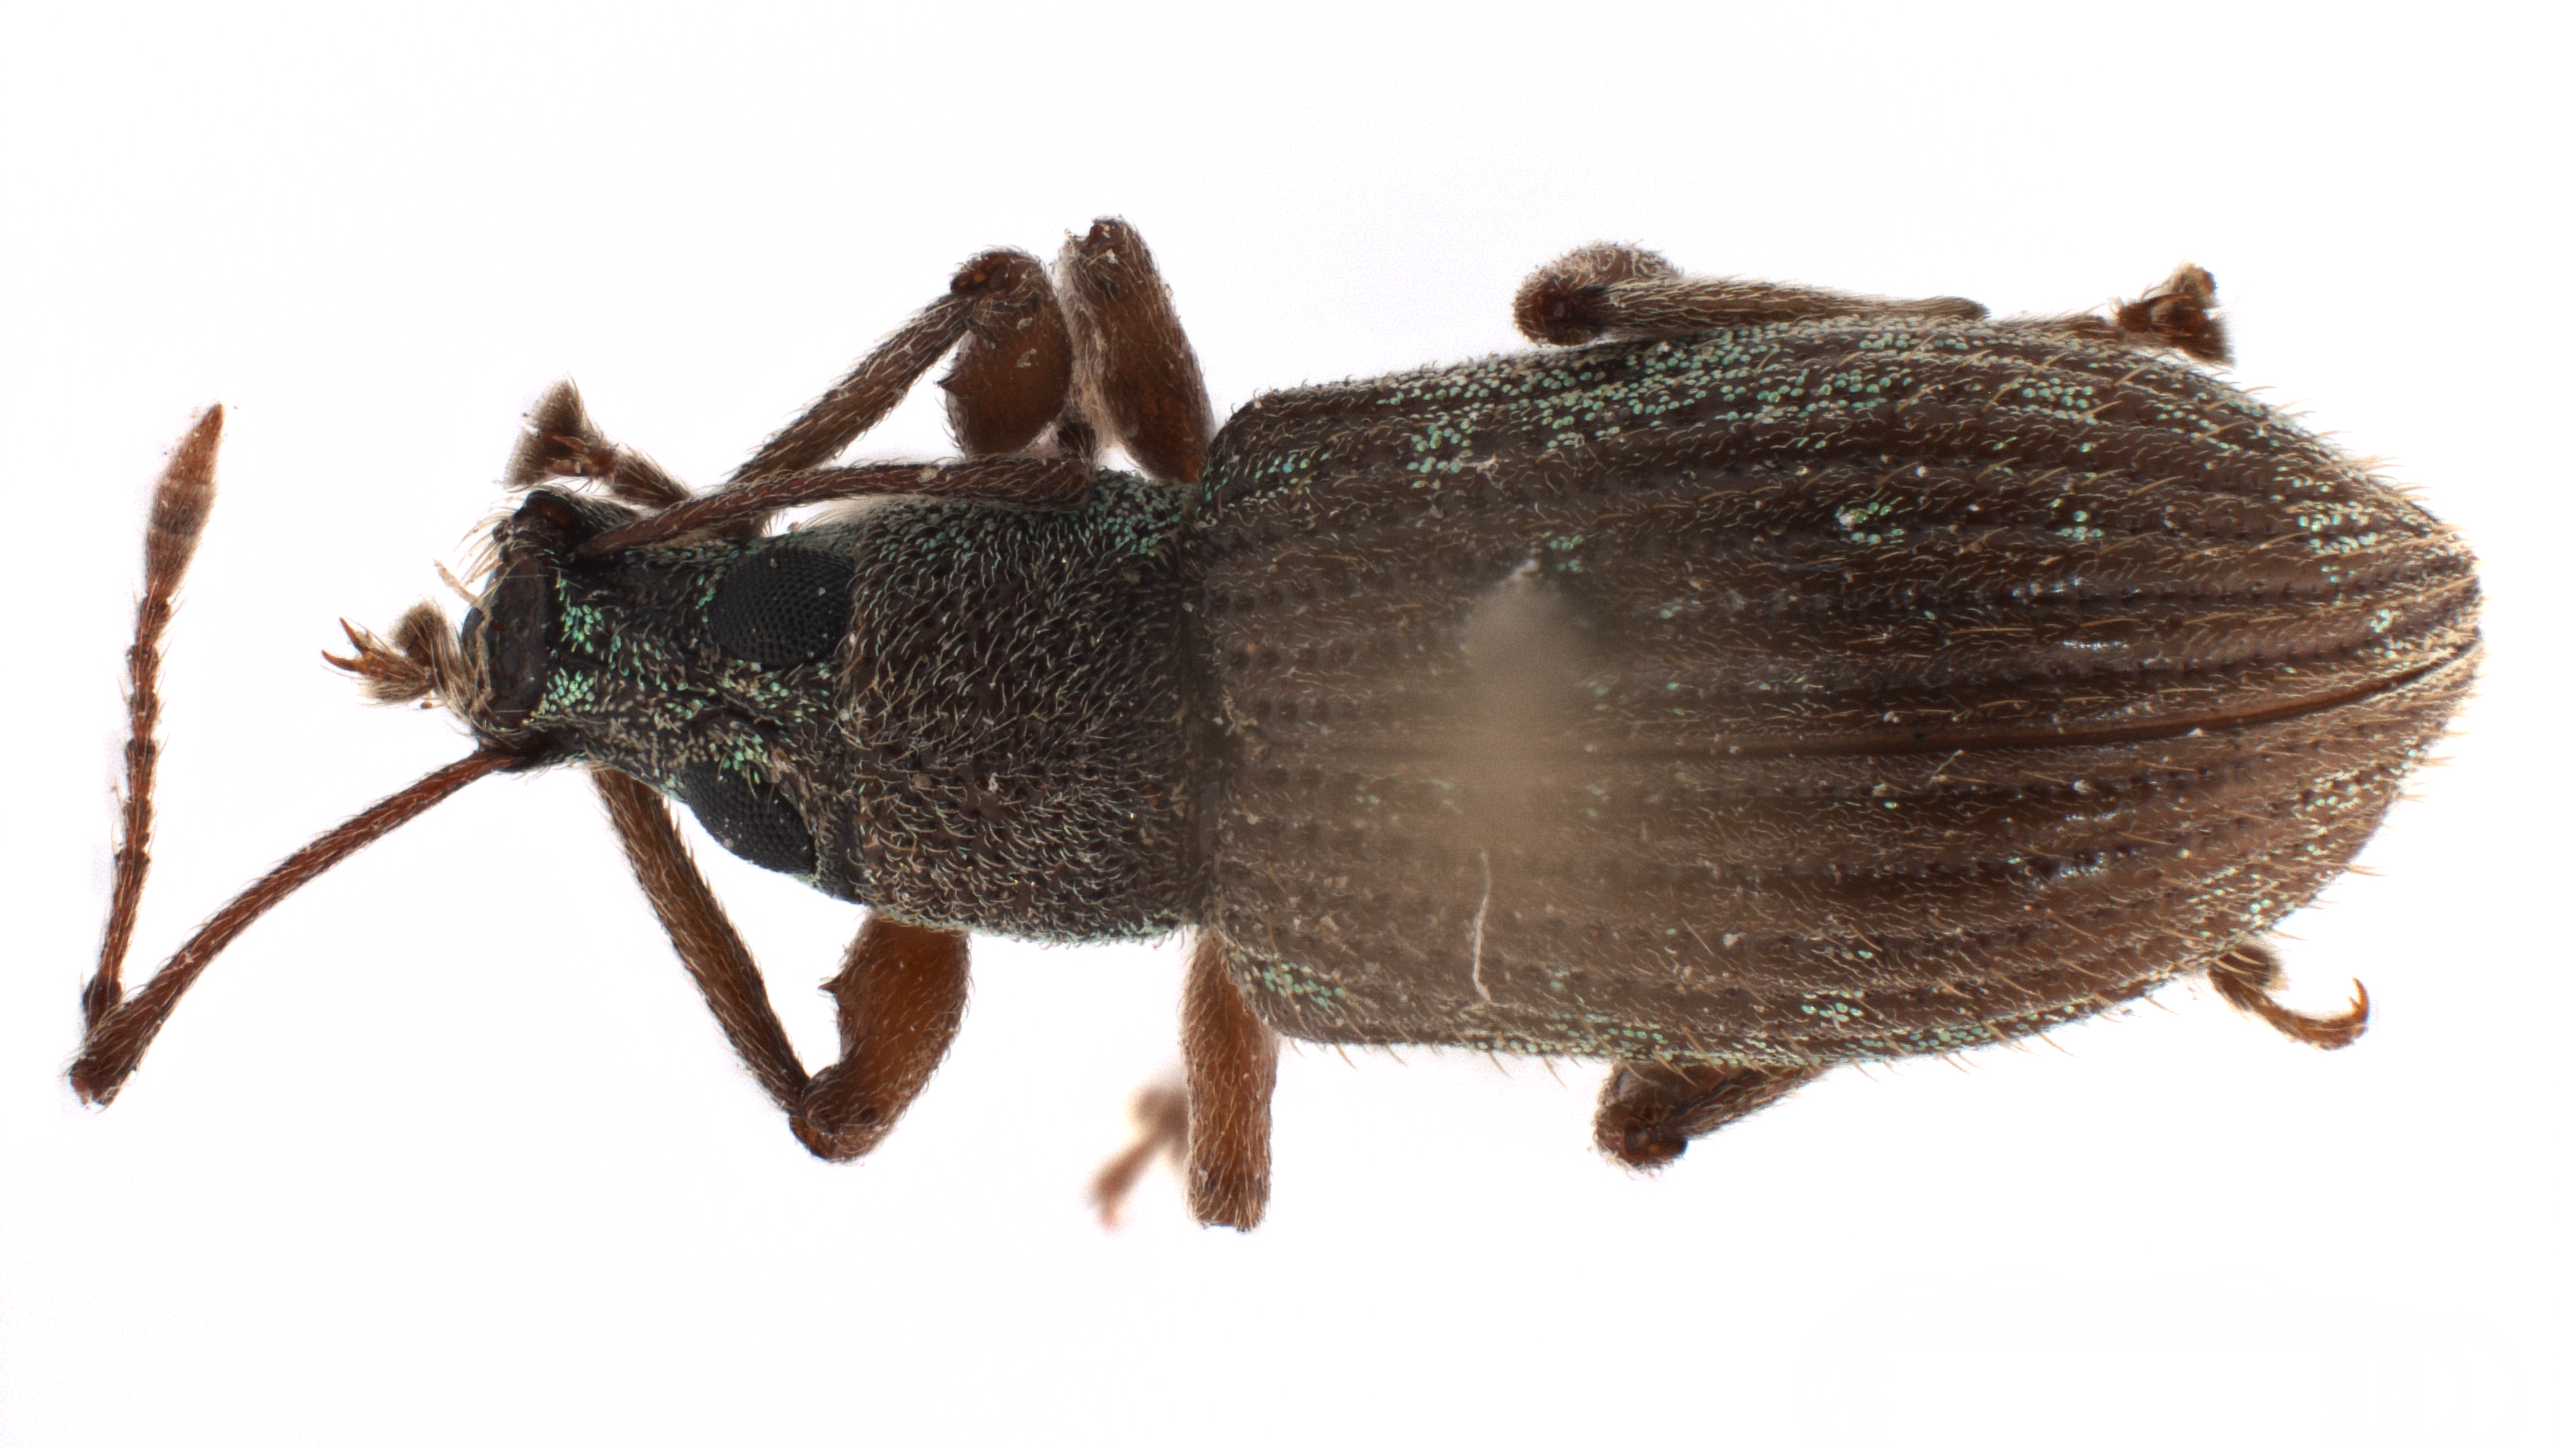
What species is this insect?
Cyrtepistomus castaneus
